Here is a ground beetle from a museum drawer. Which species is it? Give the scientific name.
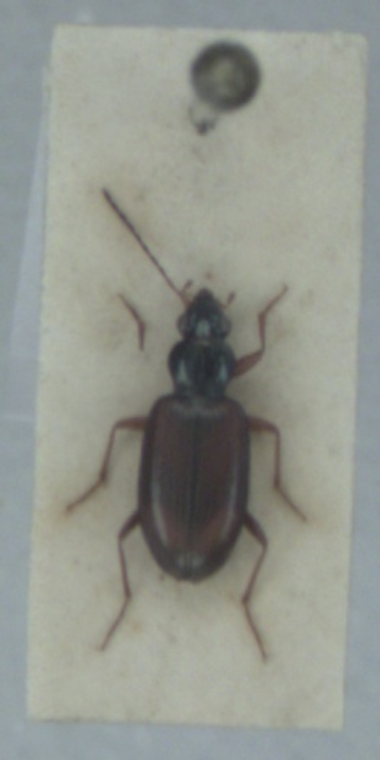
Bembidion testaceum
